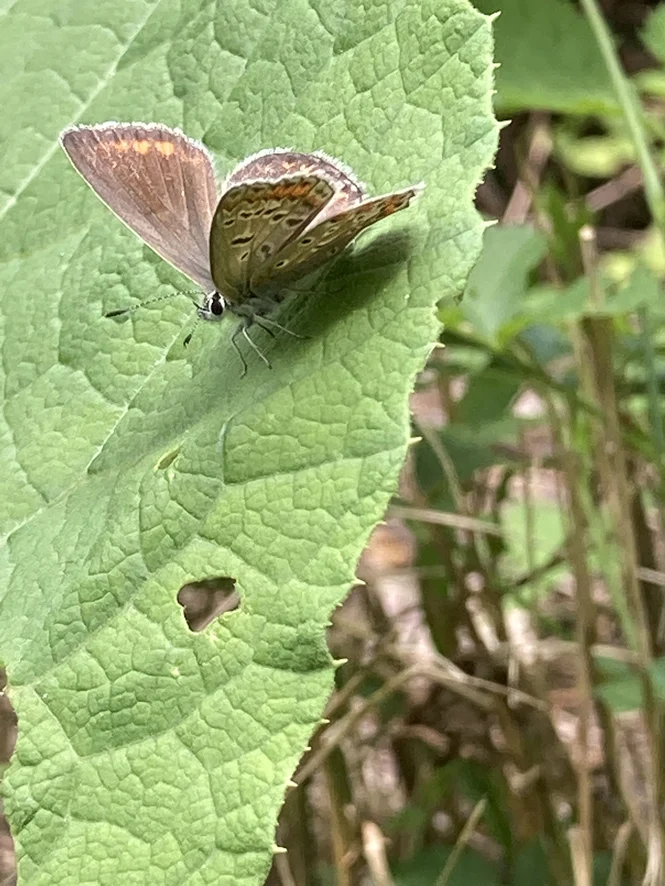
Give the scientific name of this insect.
Polyommatus icarus
